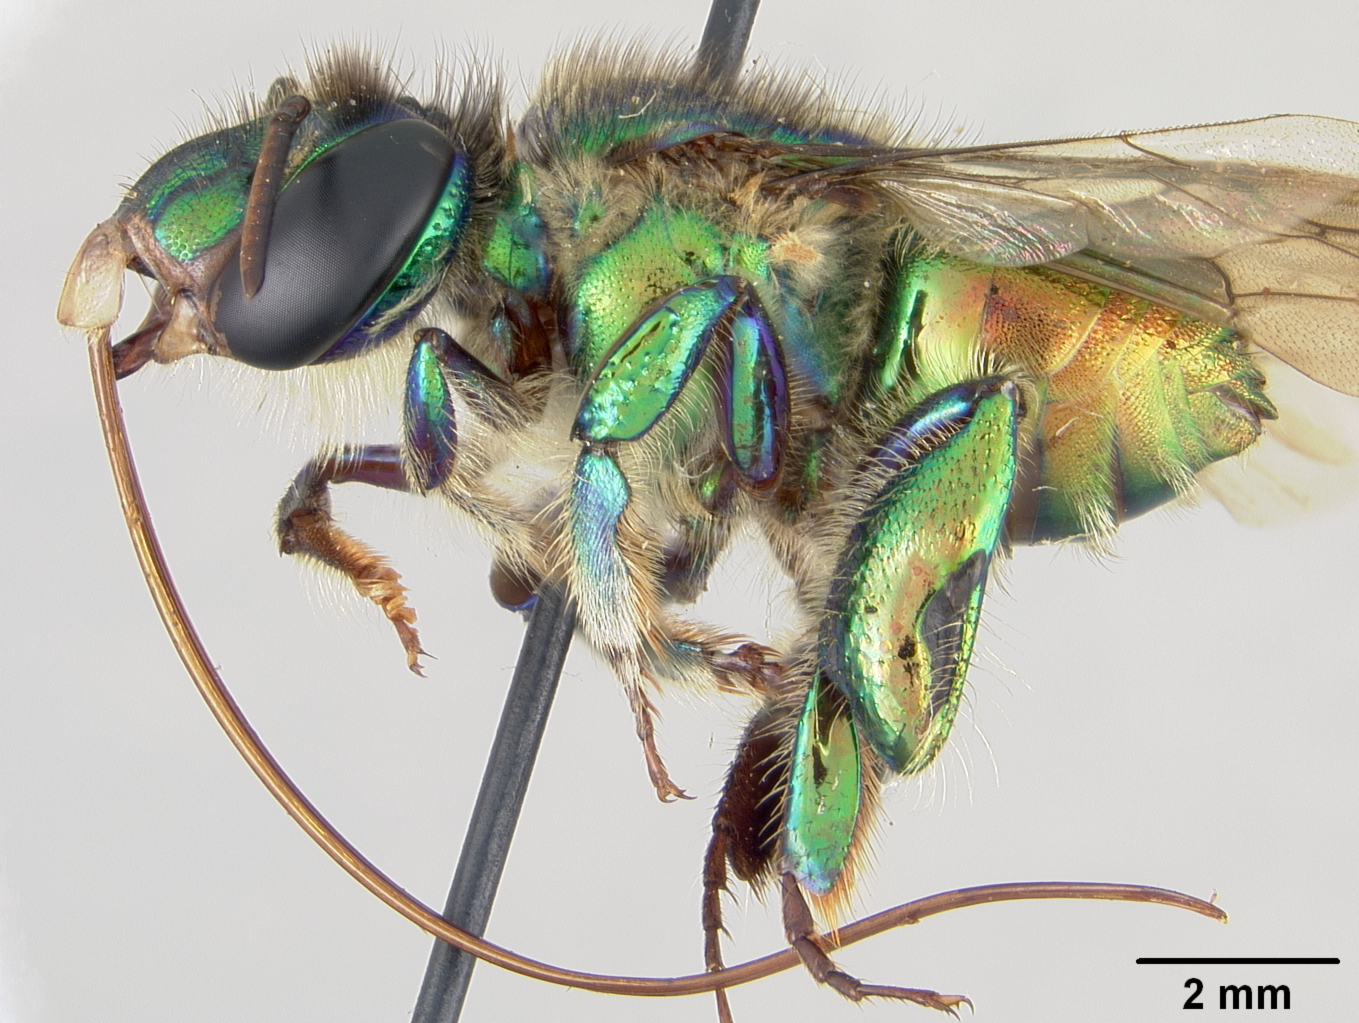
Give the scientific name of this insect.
Euglossa trinotata
